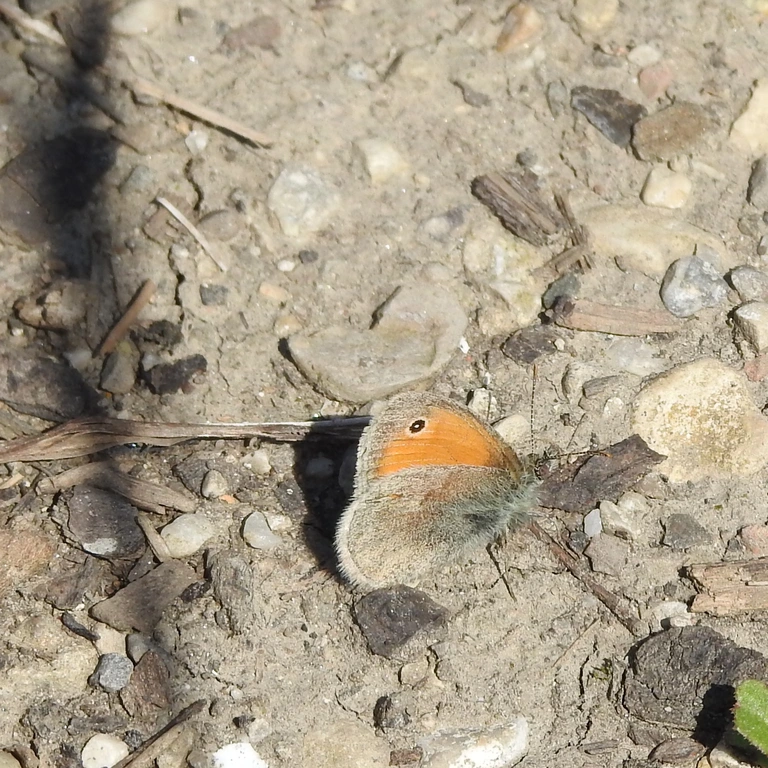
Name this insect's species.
Coenonympha pamphilus
